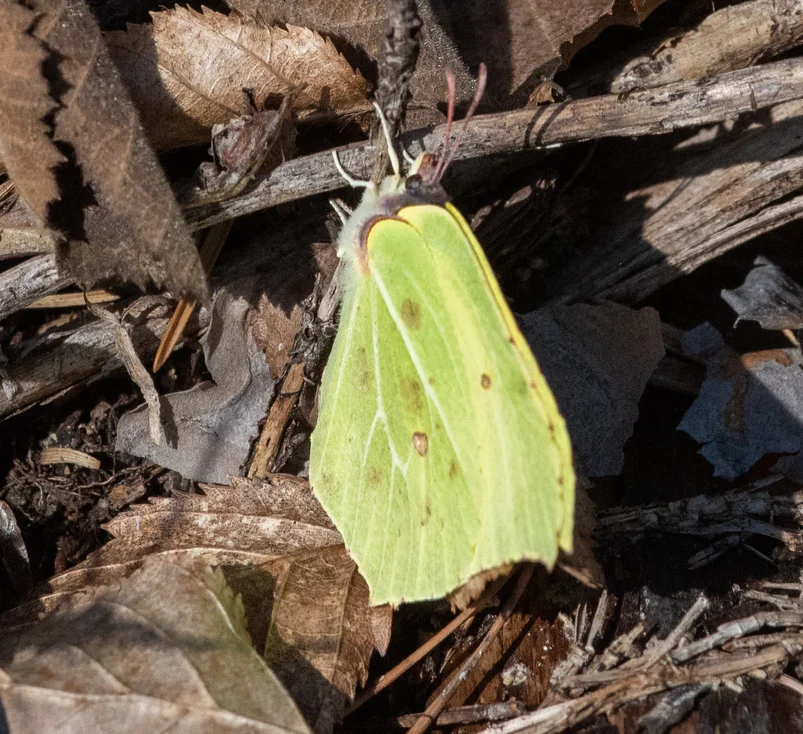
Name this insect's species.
Gonepteryx rhamni
